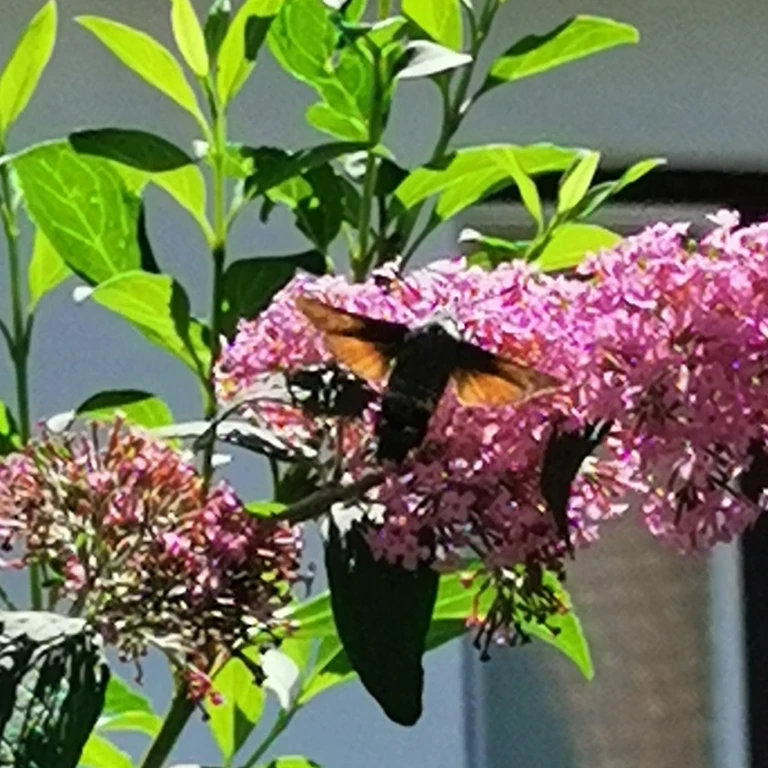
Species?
Macroglossum stellatarum
